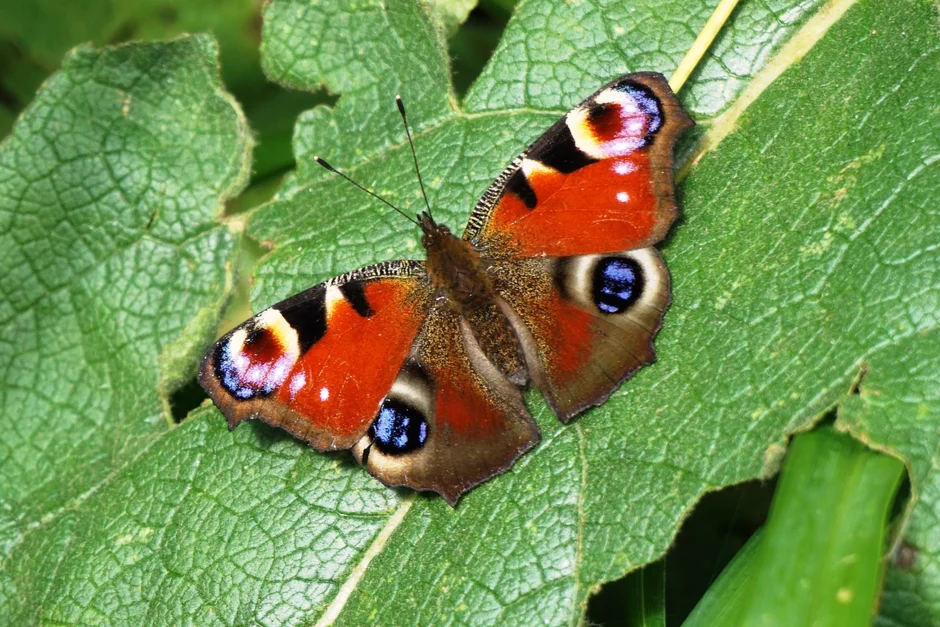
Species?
Aglais io
